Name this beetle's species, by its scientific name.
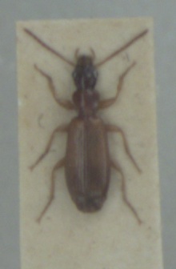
Paradromius linearis
